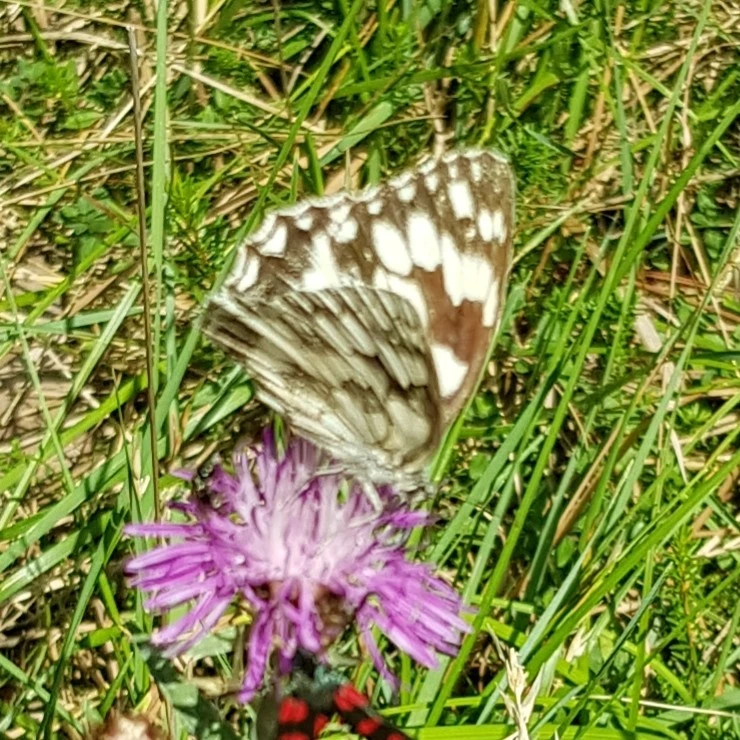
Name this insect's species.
Melanargia galathea
